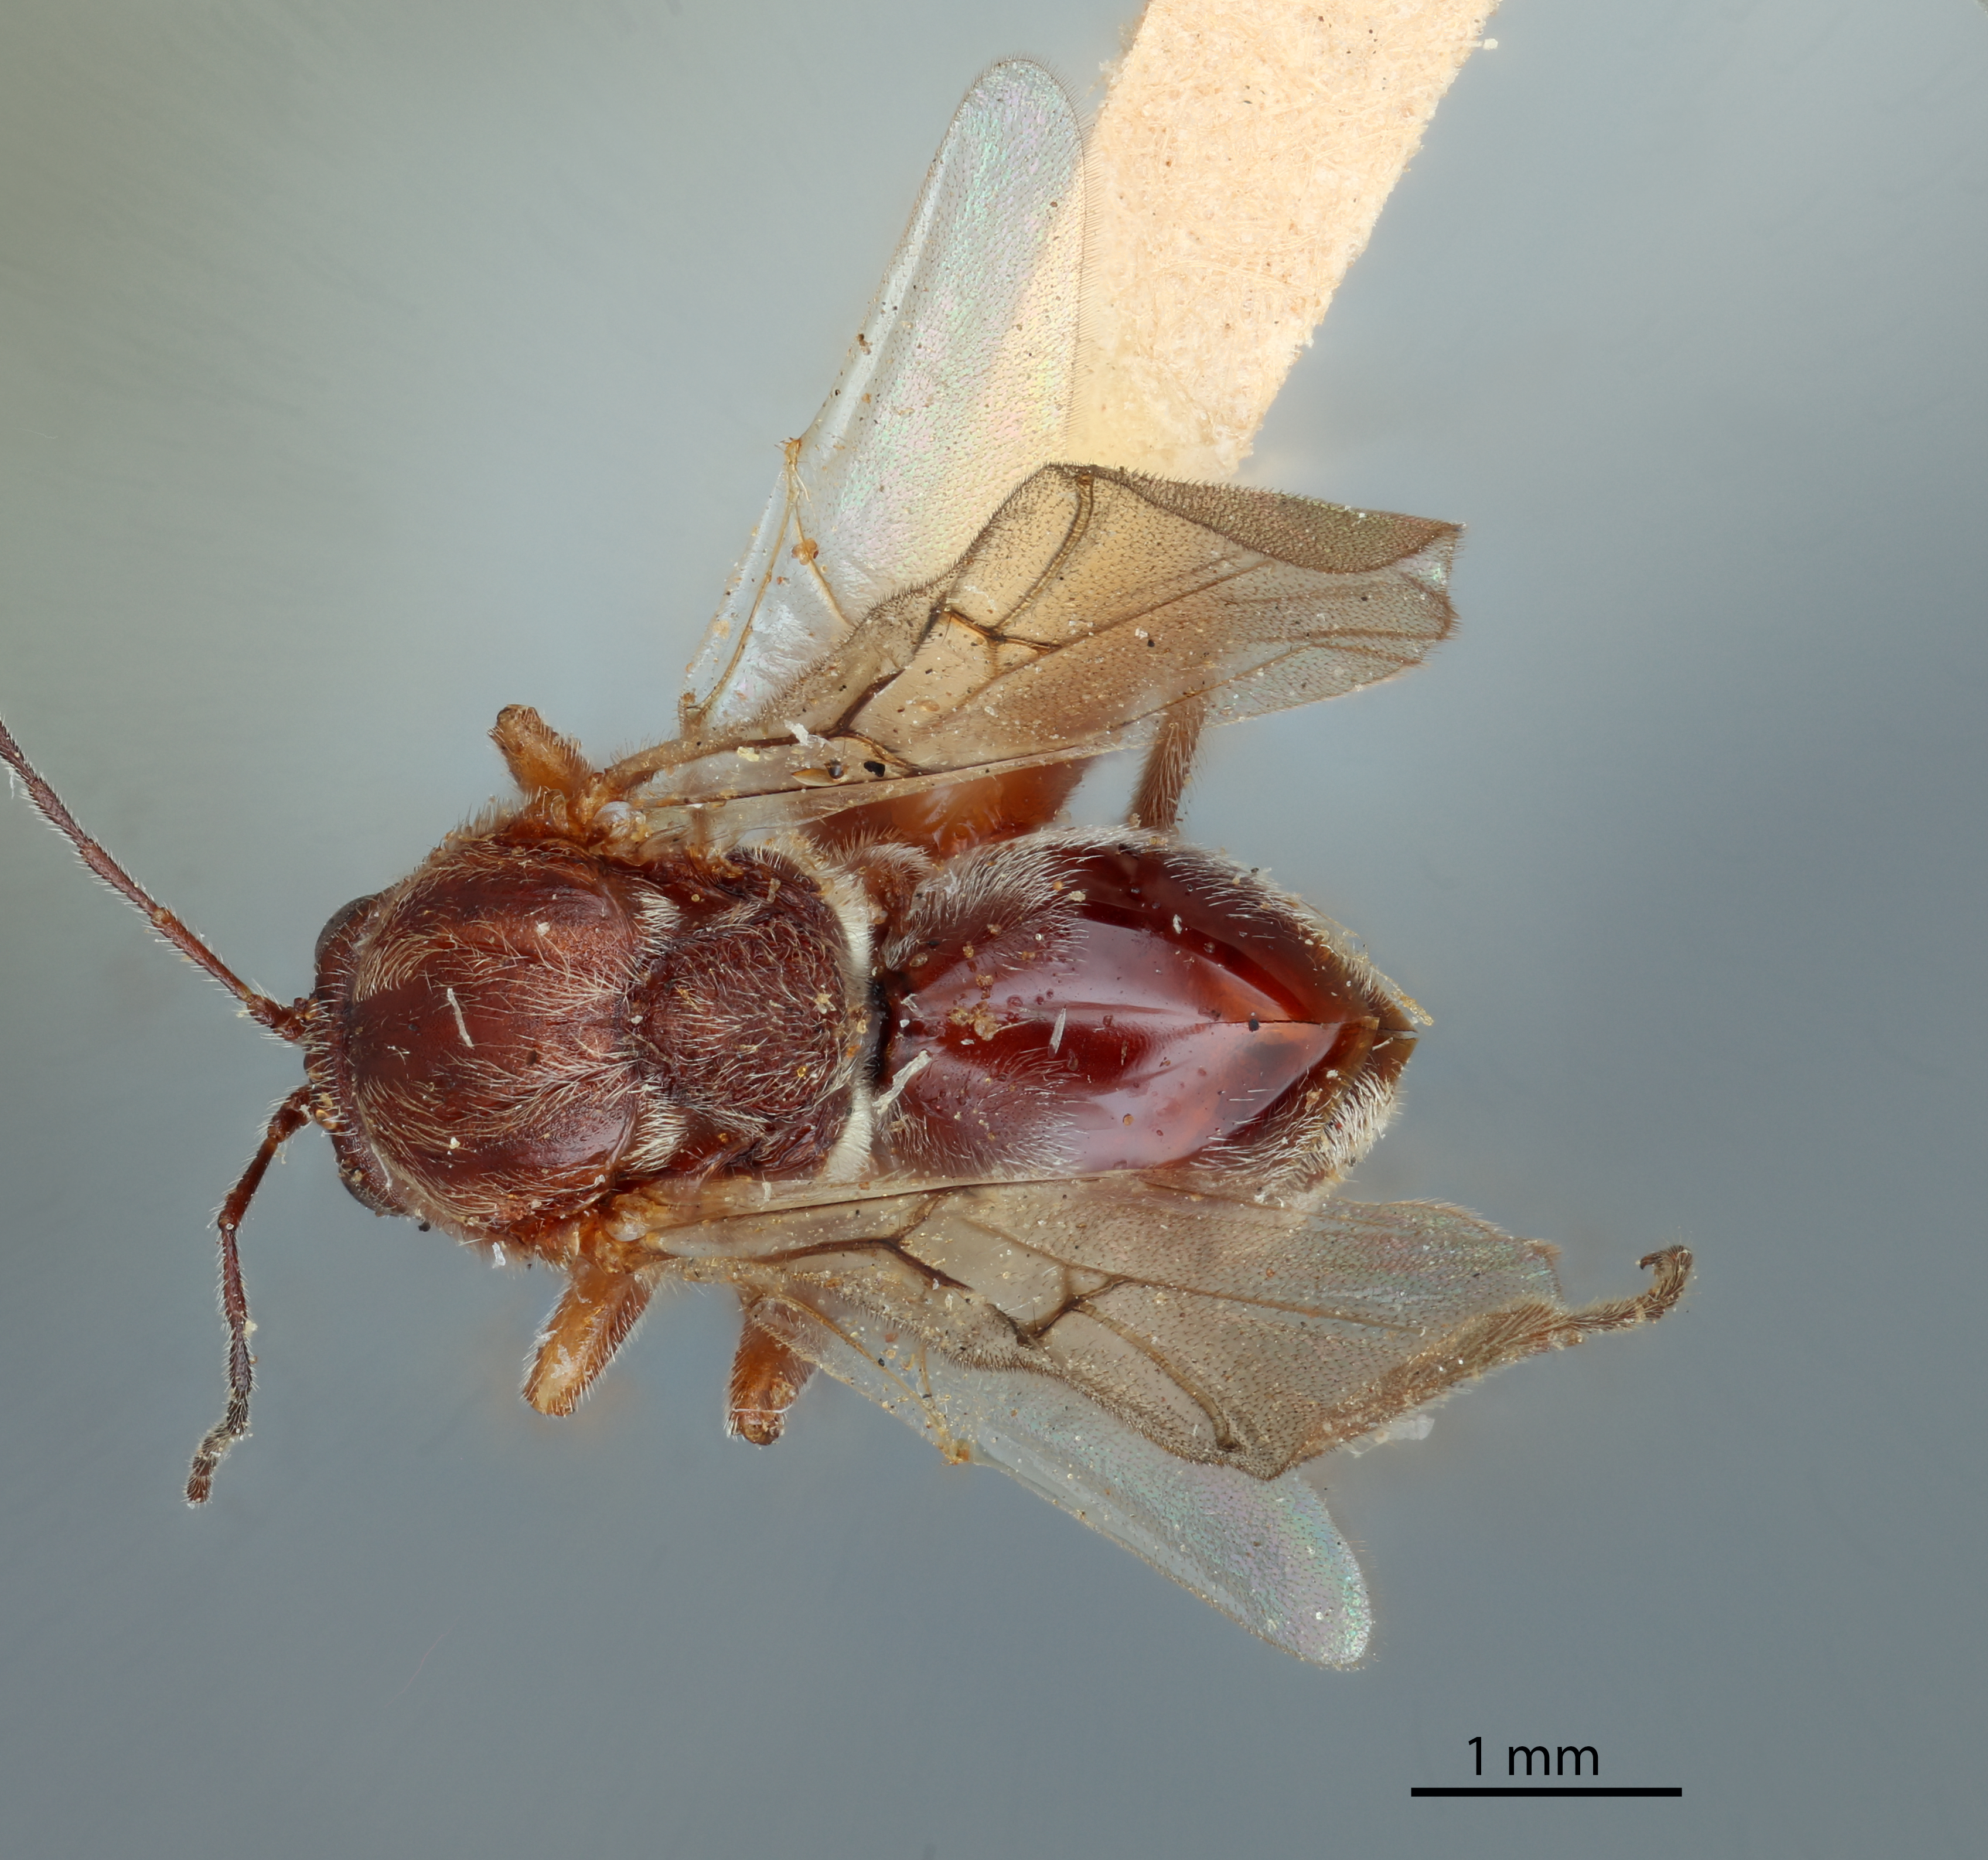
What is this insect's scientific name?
Cynips washingtonensis
